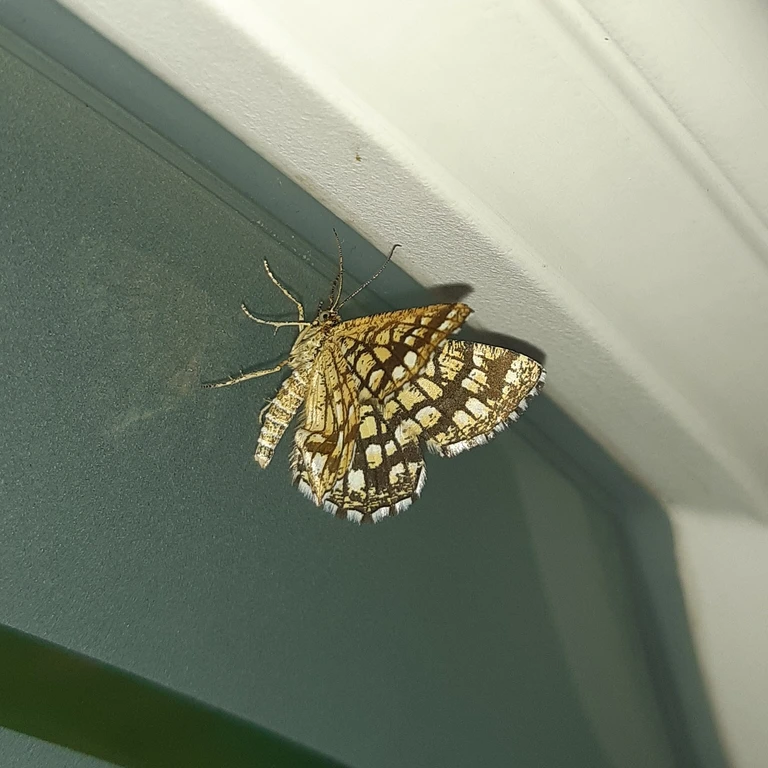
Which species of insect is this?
Chiasmia clathrata
